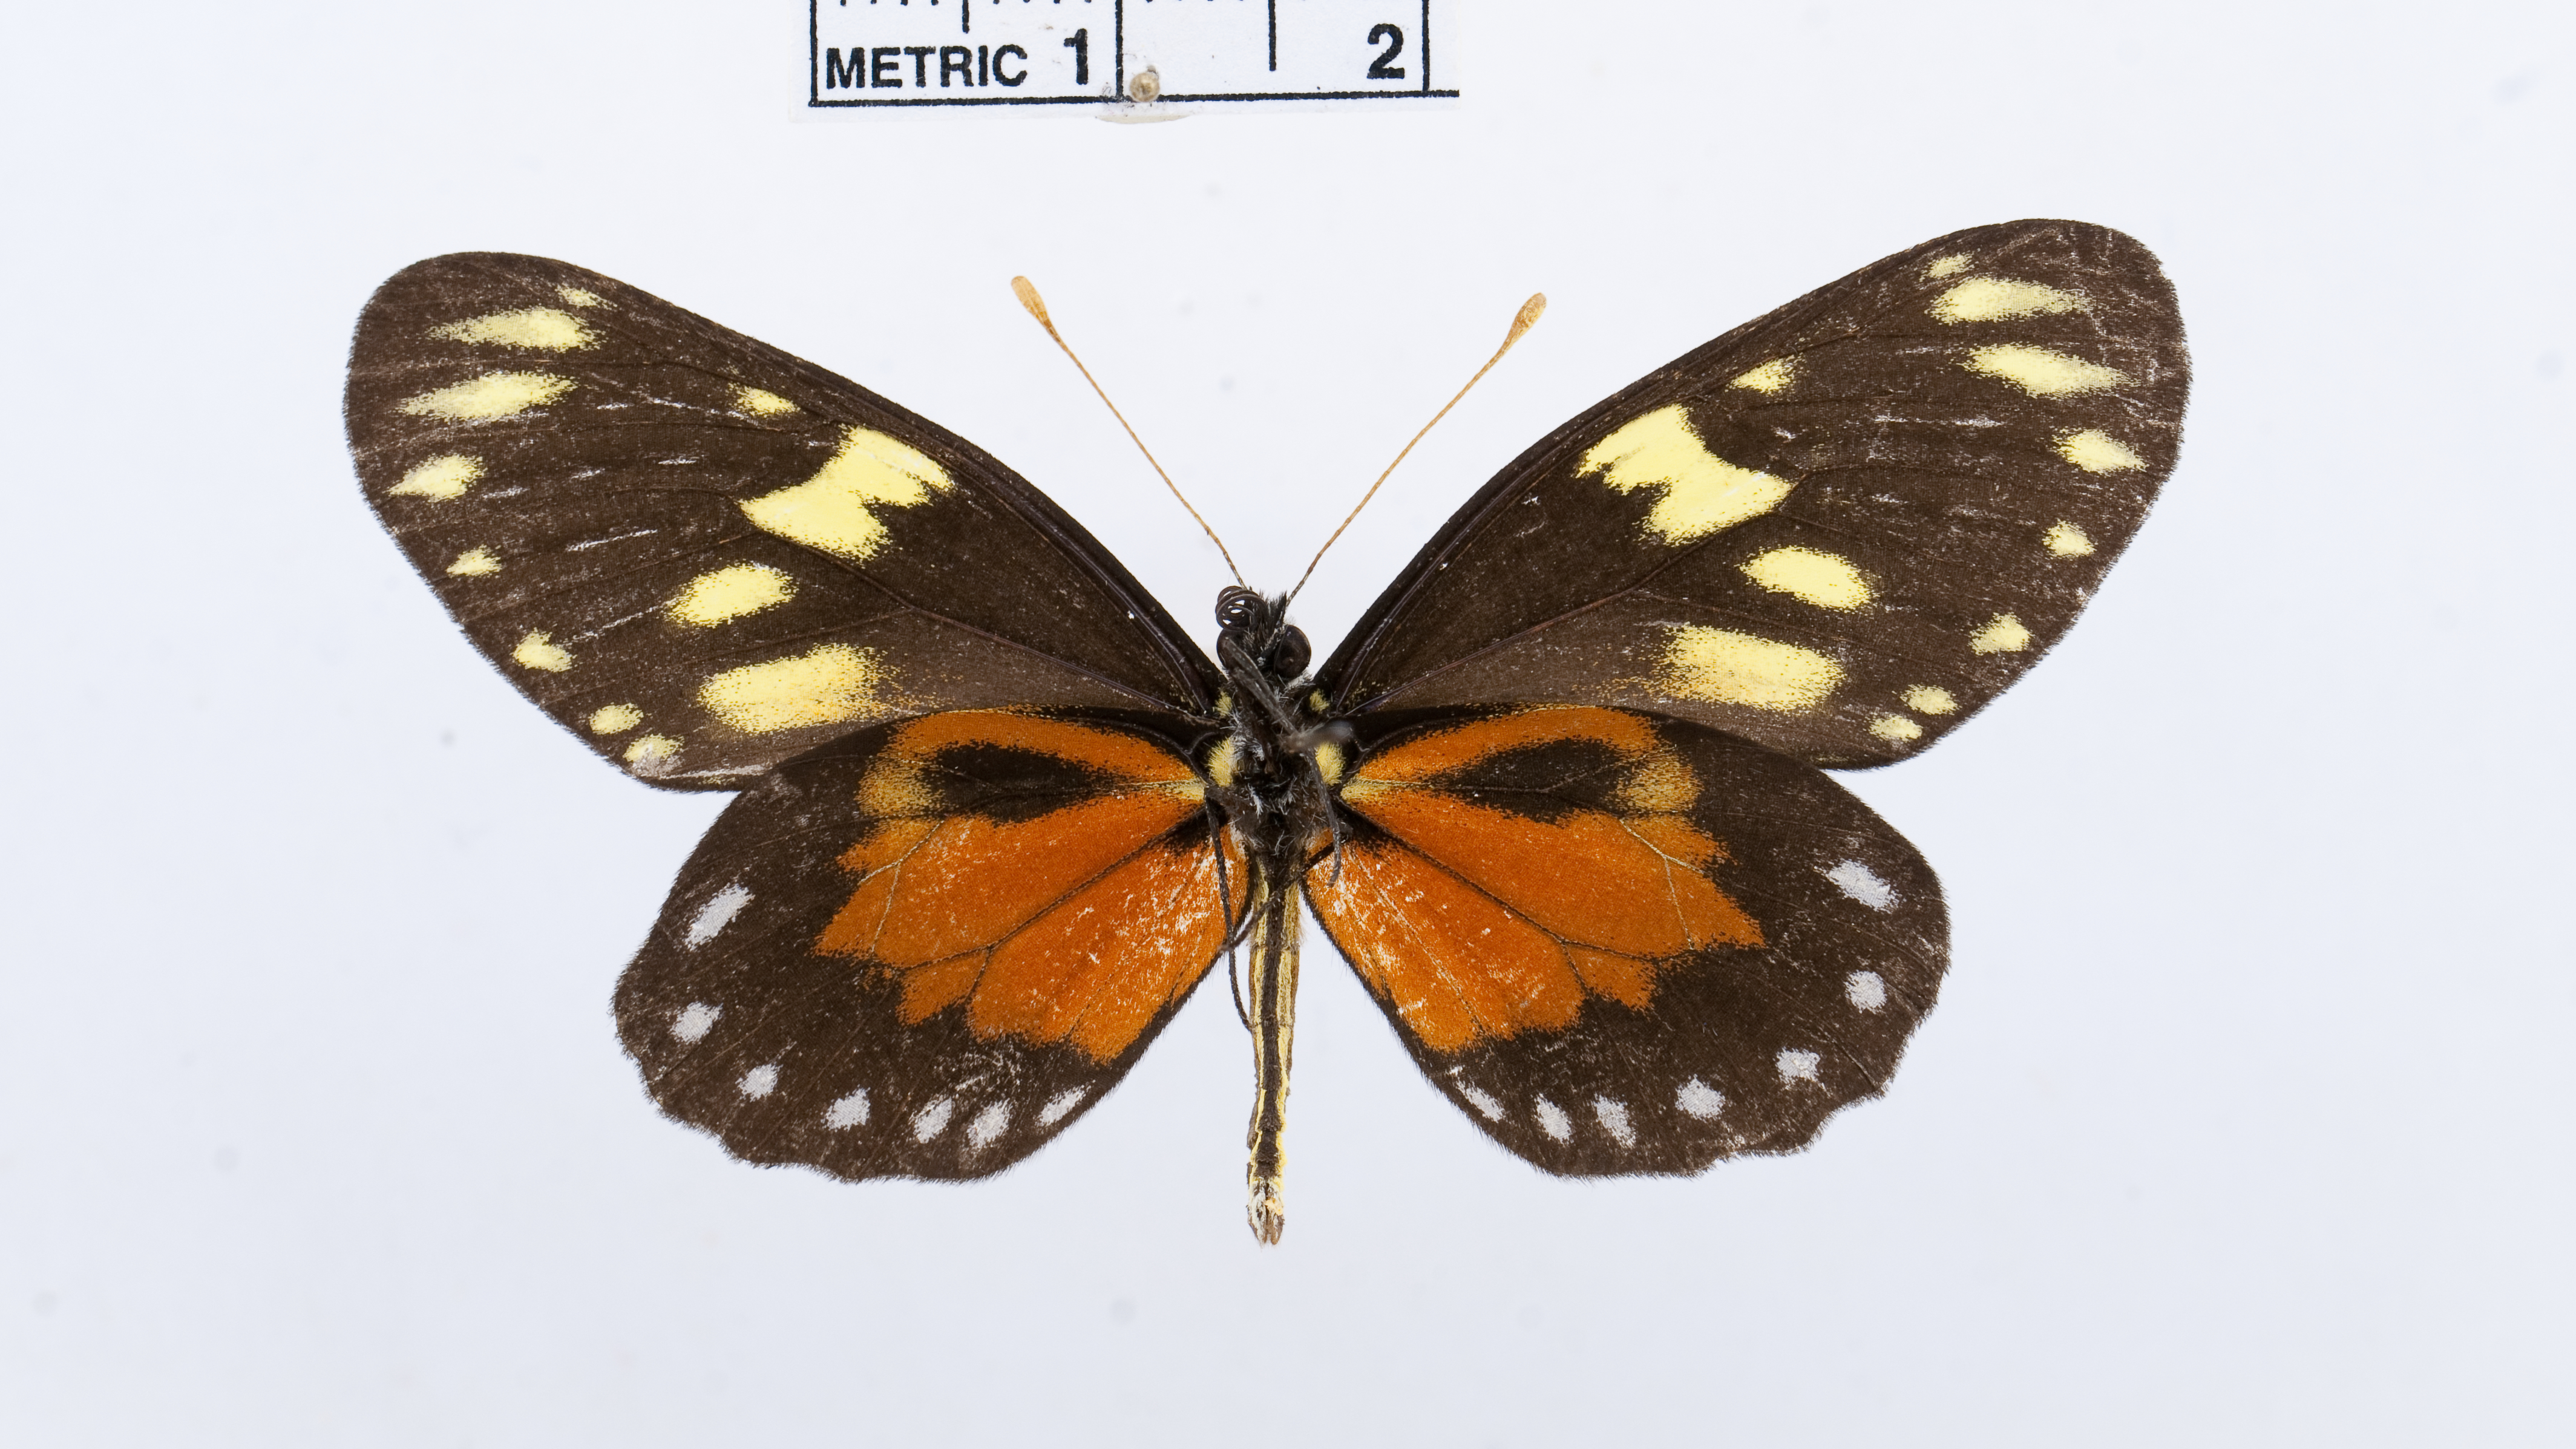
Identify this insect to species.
Archonias eurytele
